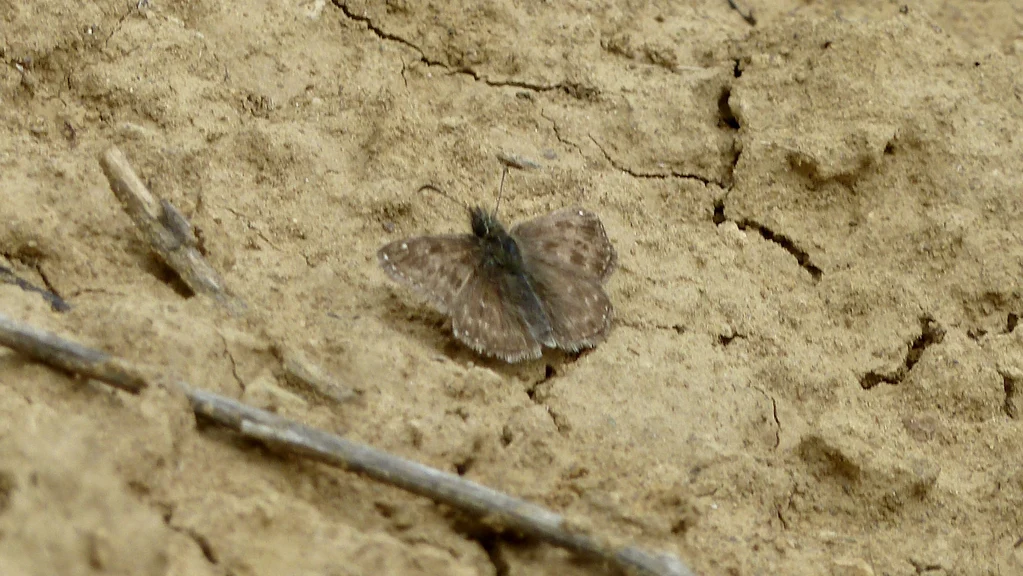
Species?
Erynnis tages
